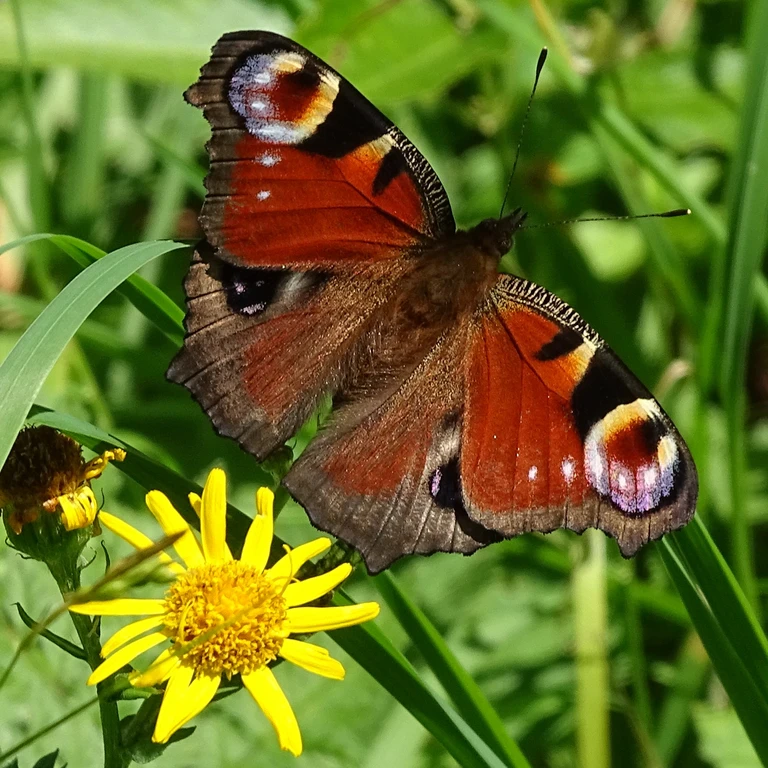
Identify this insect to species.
Aglais io
